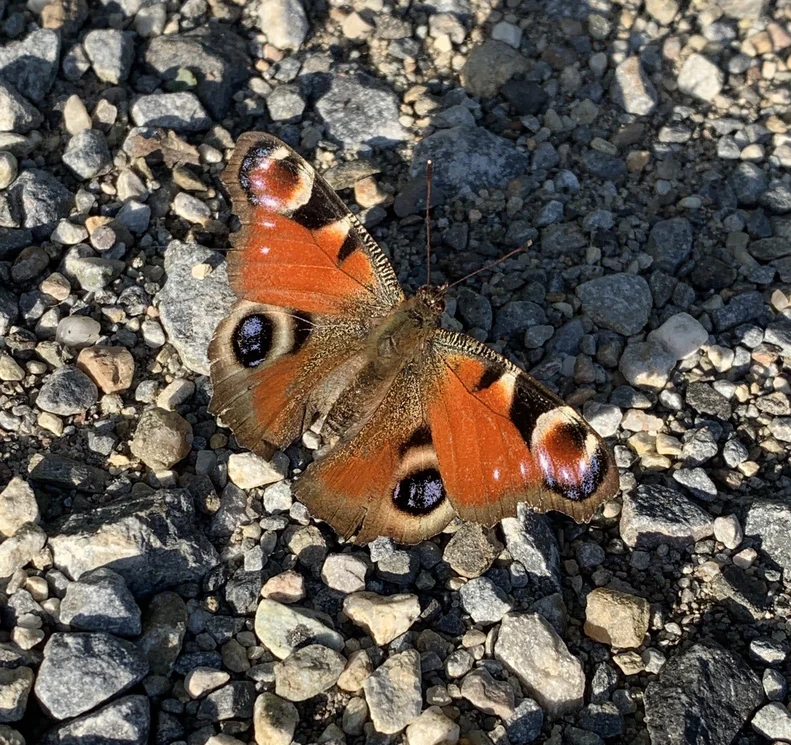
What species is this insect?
Aglais io
